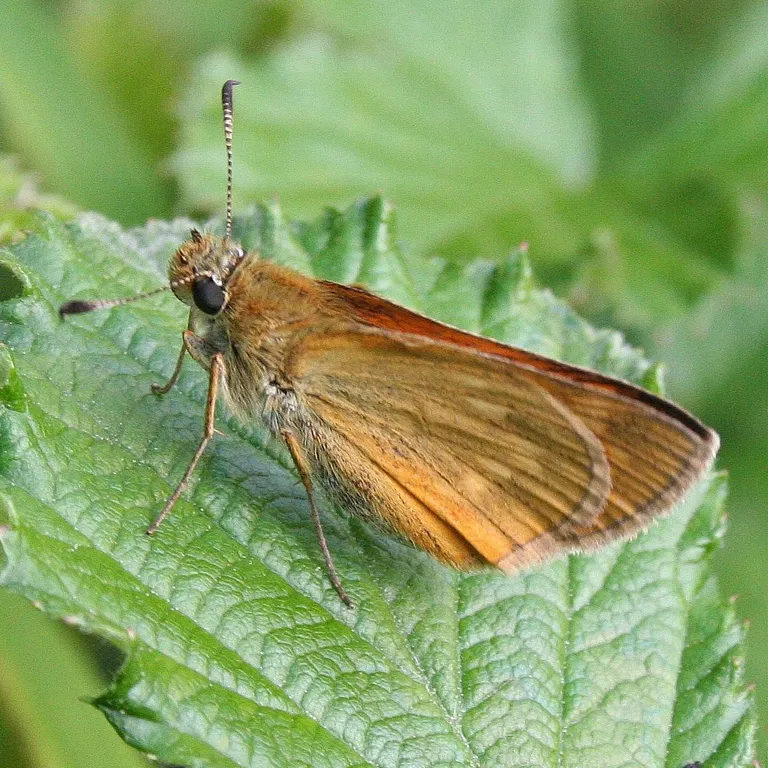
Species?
Ochlodes sylvanus (also Ochlodes venata)
